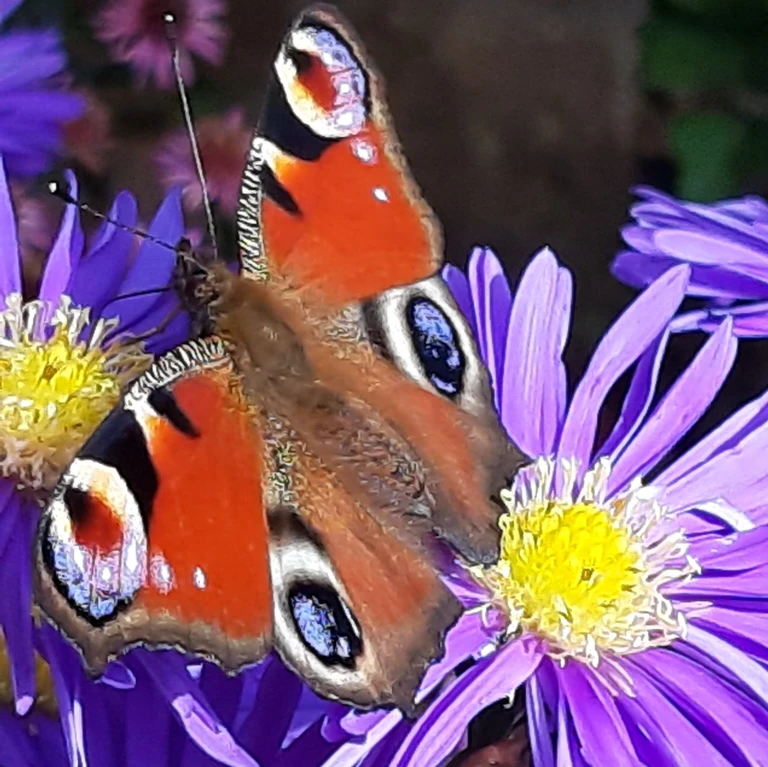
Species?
Aglais io
